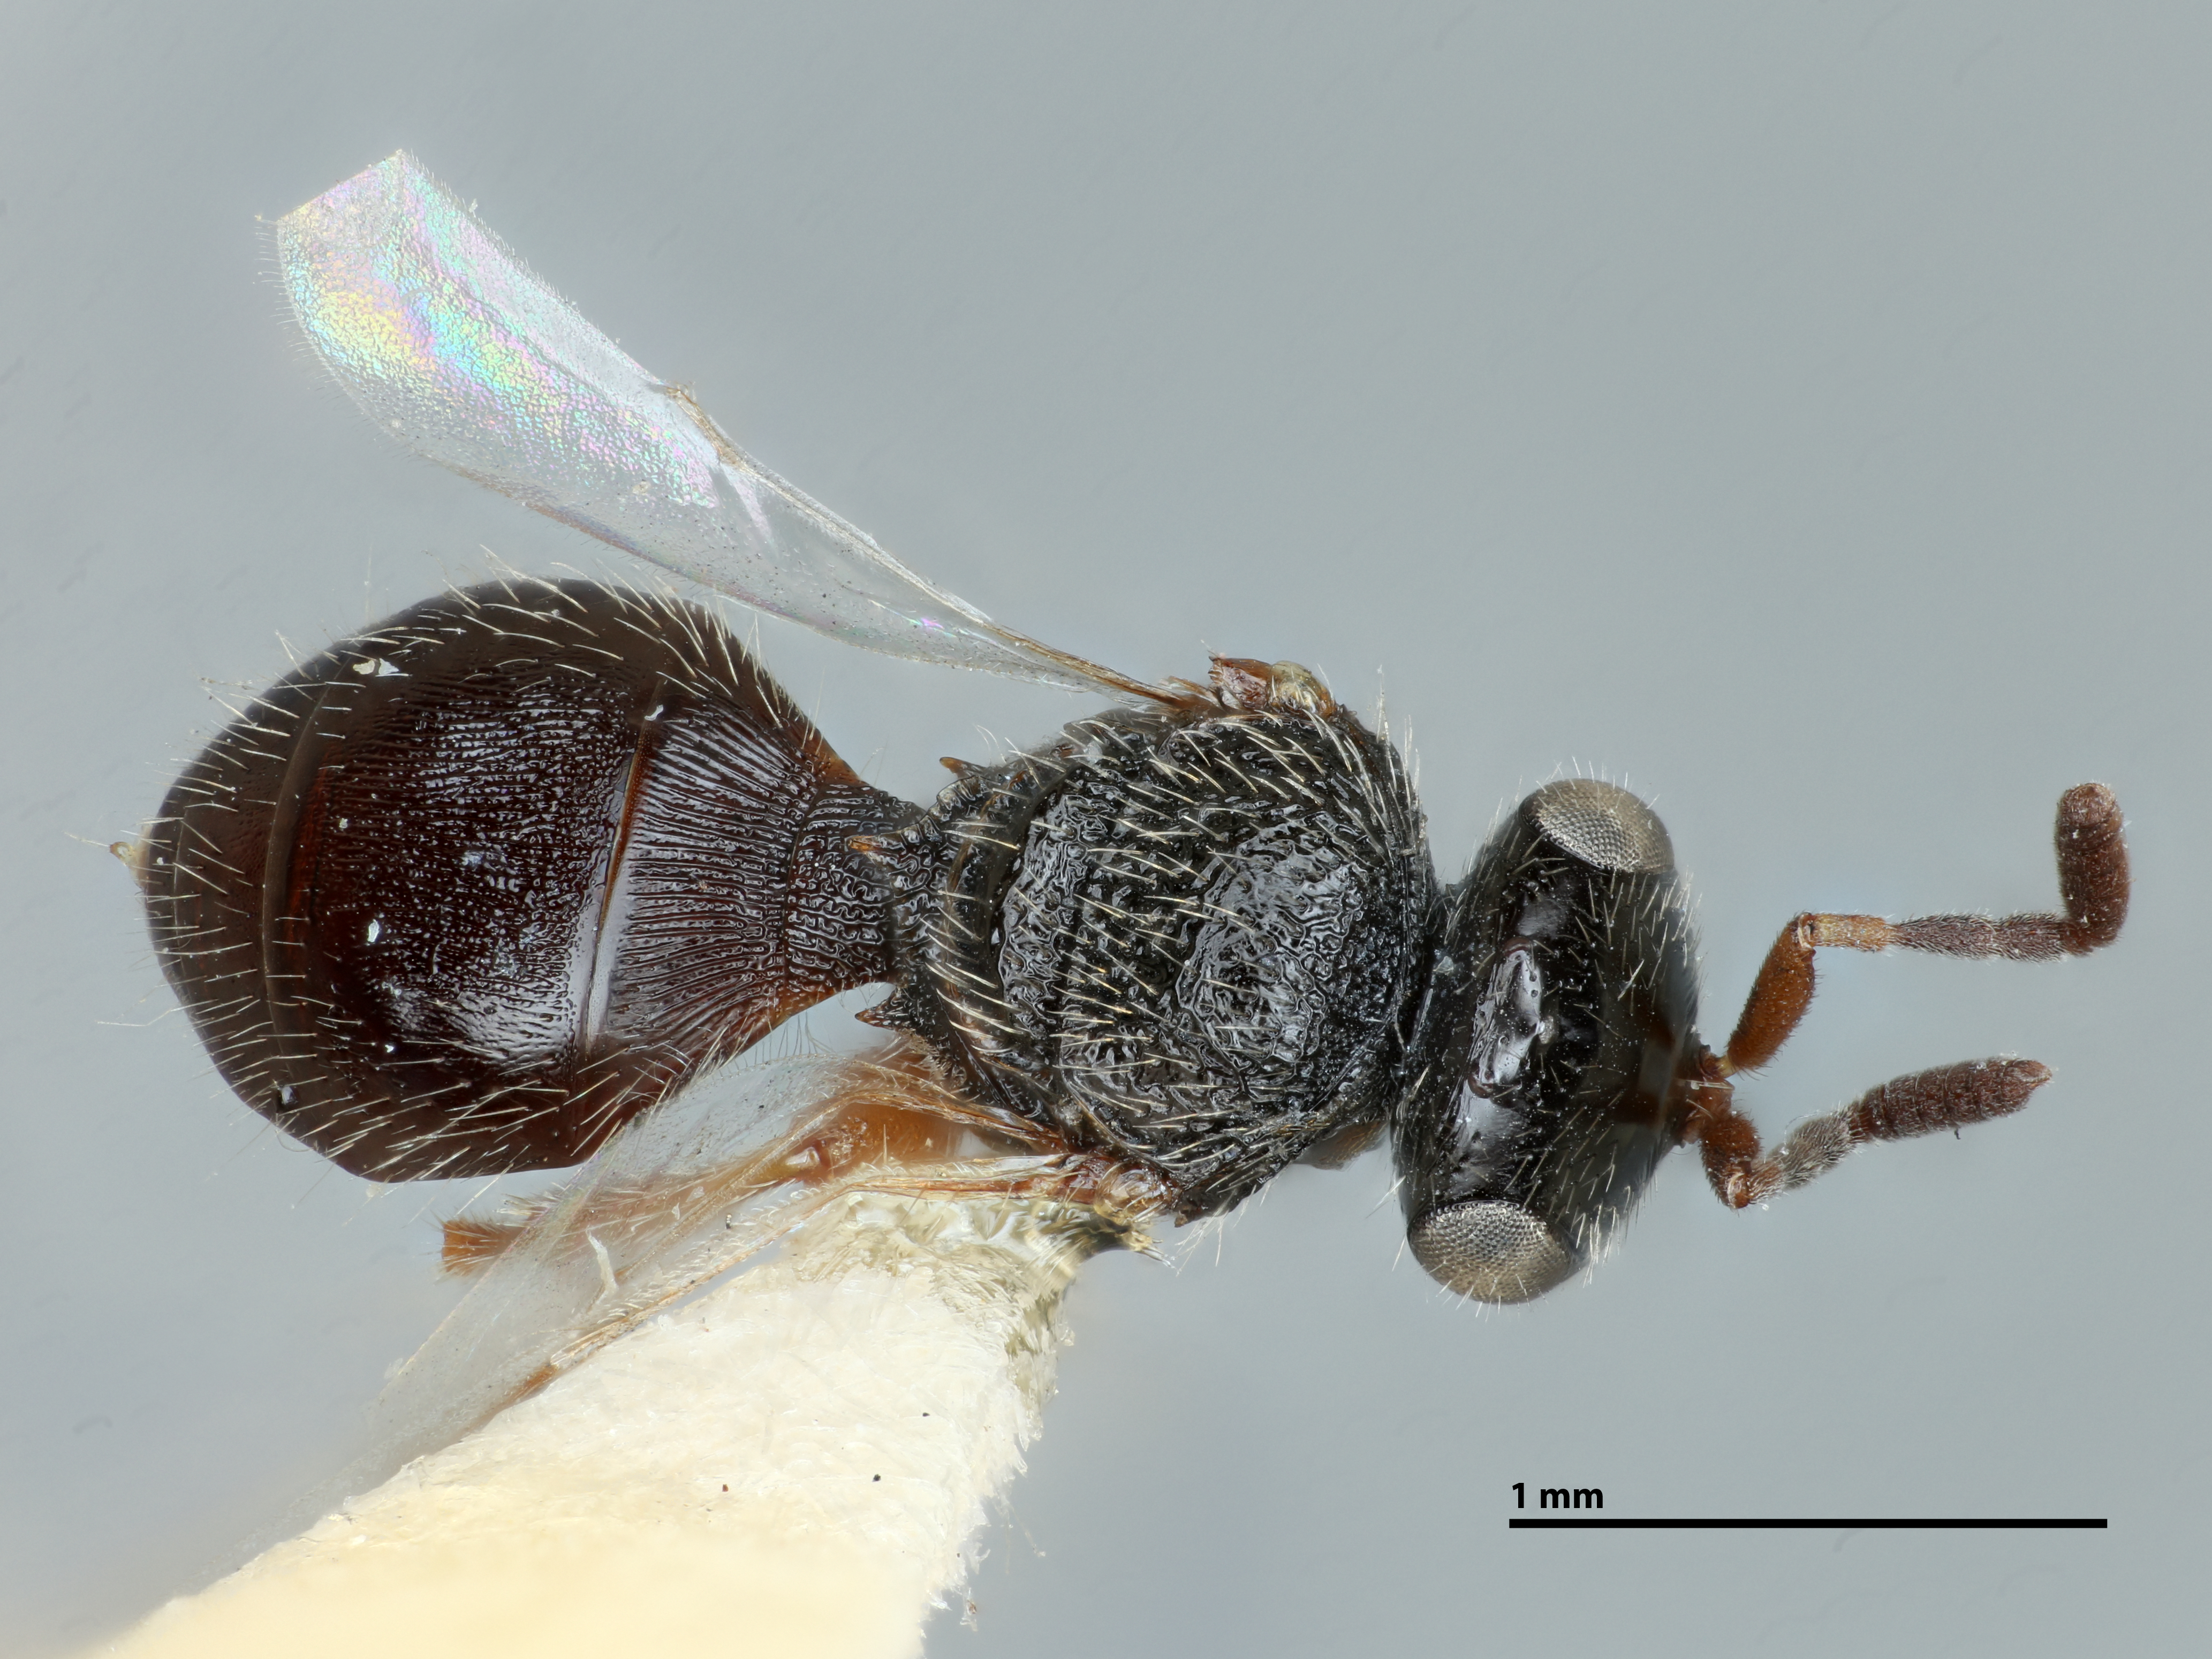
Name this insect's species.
Teleas terricola
